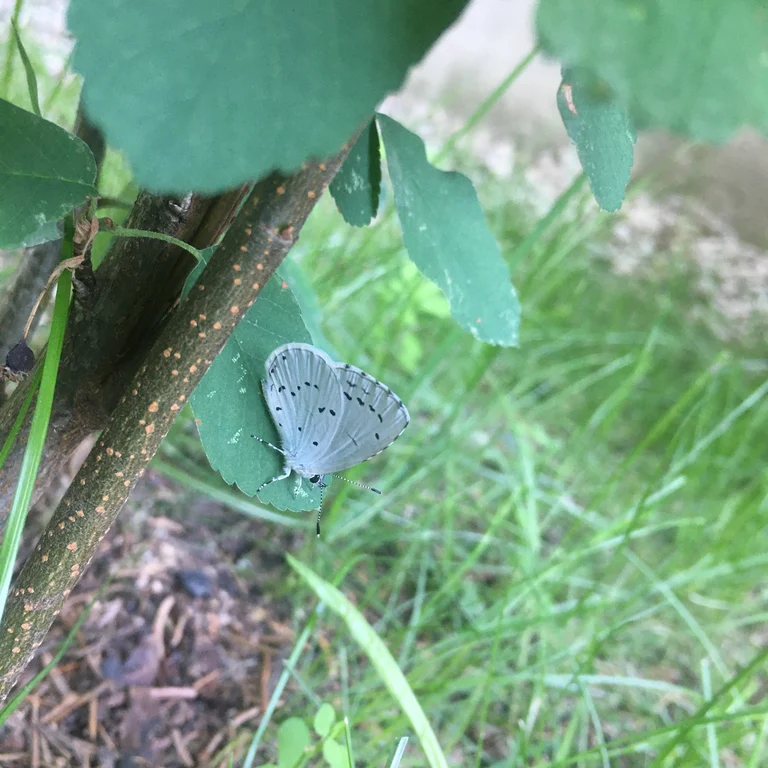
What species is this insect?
Celastrina argiolus
